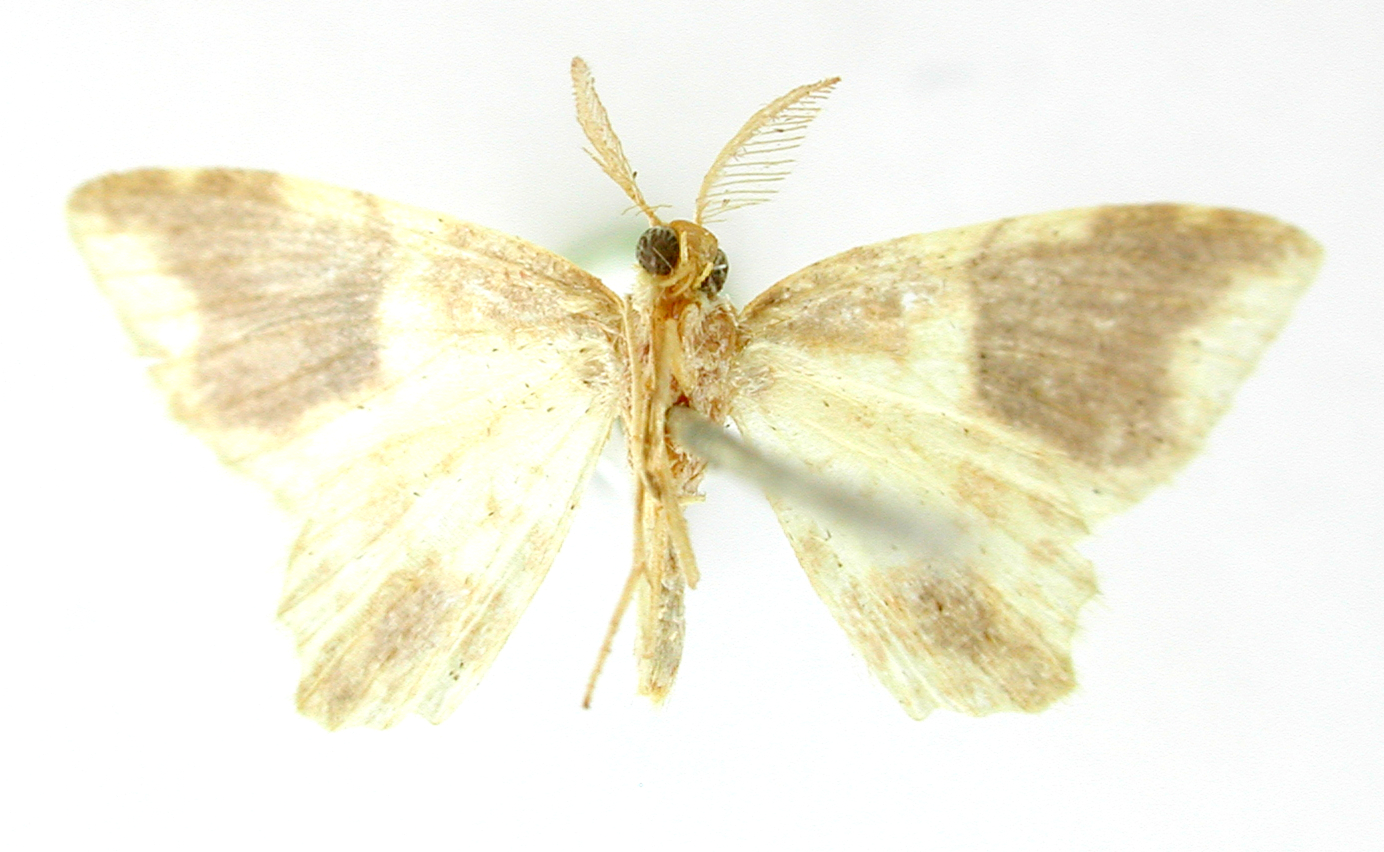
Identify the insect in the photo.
Cambogia burla
